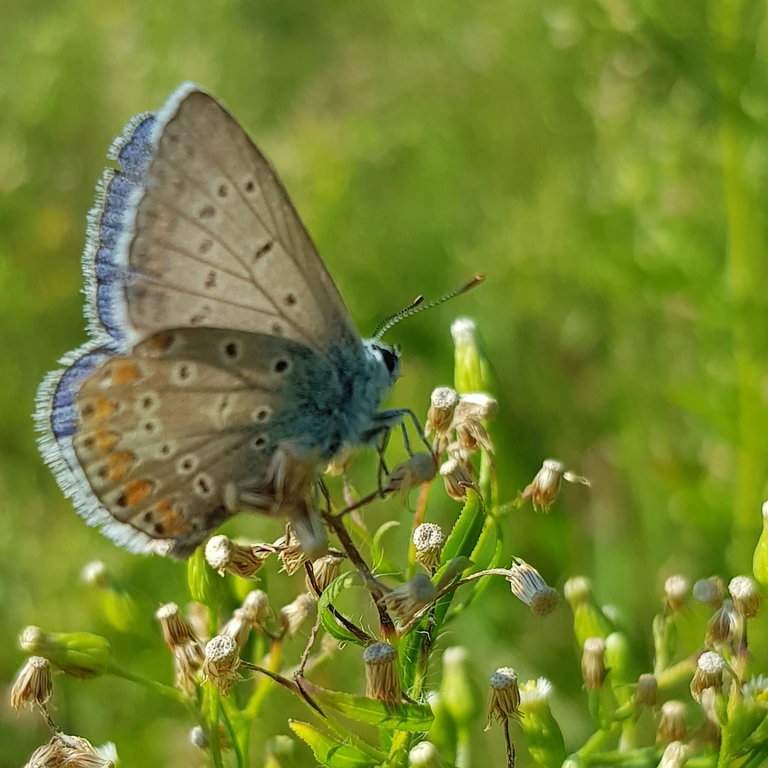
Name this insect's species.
Polyommatus icarus
